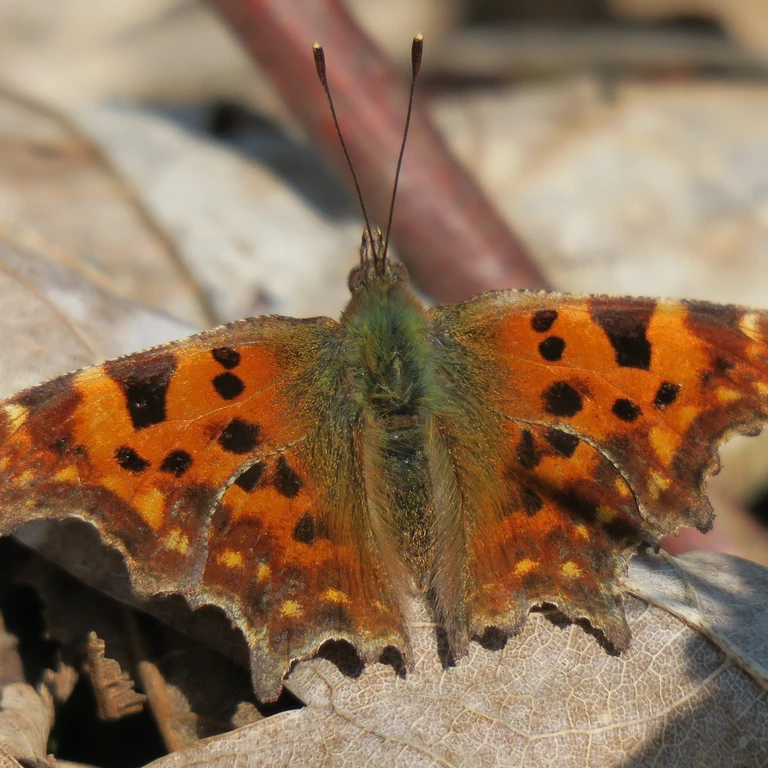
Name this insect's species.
Polygonia c-album
